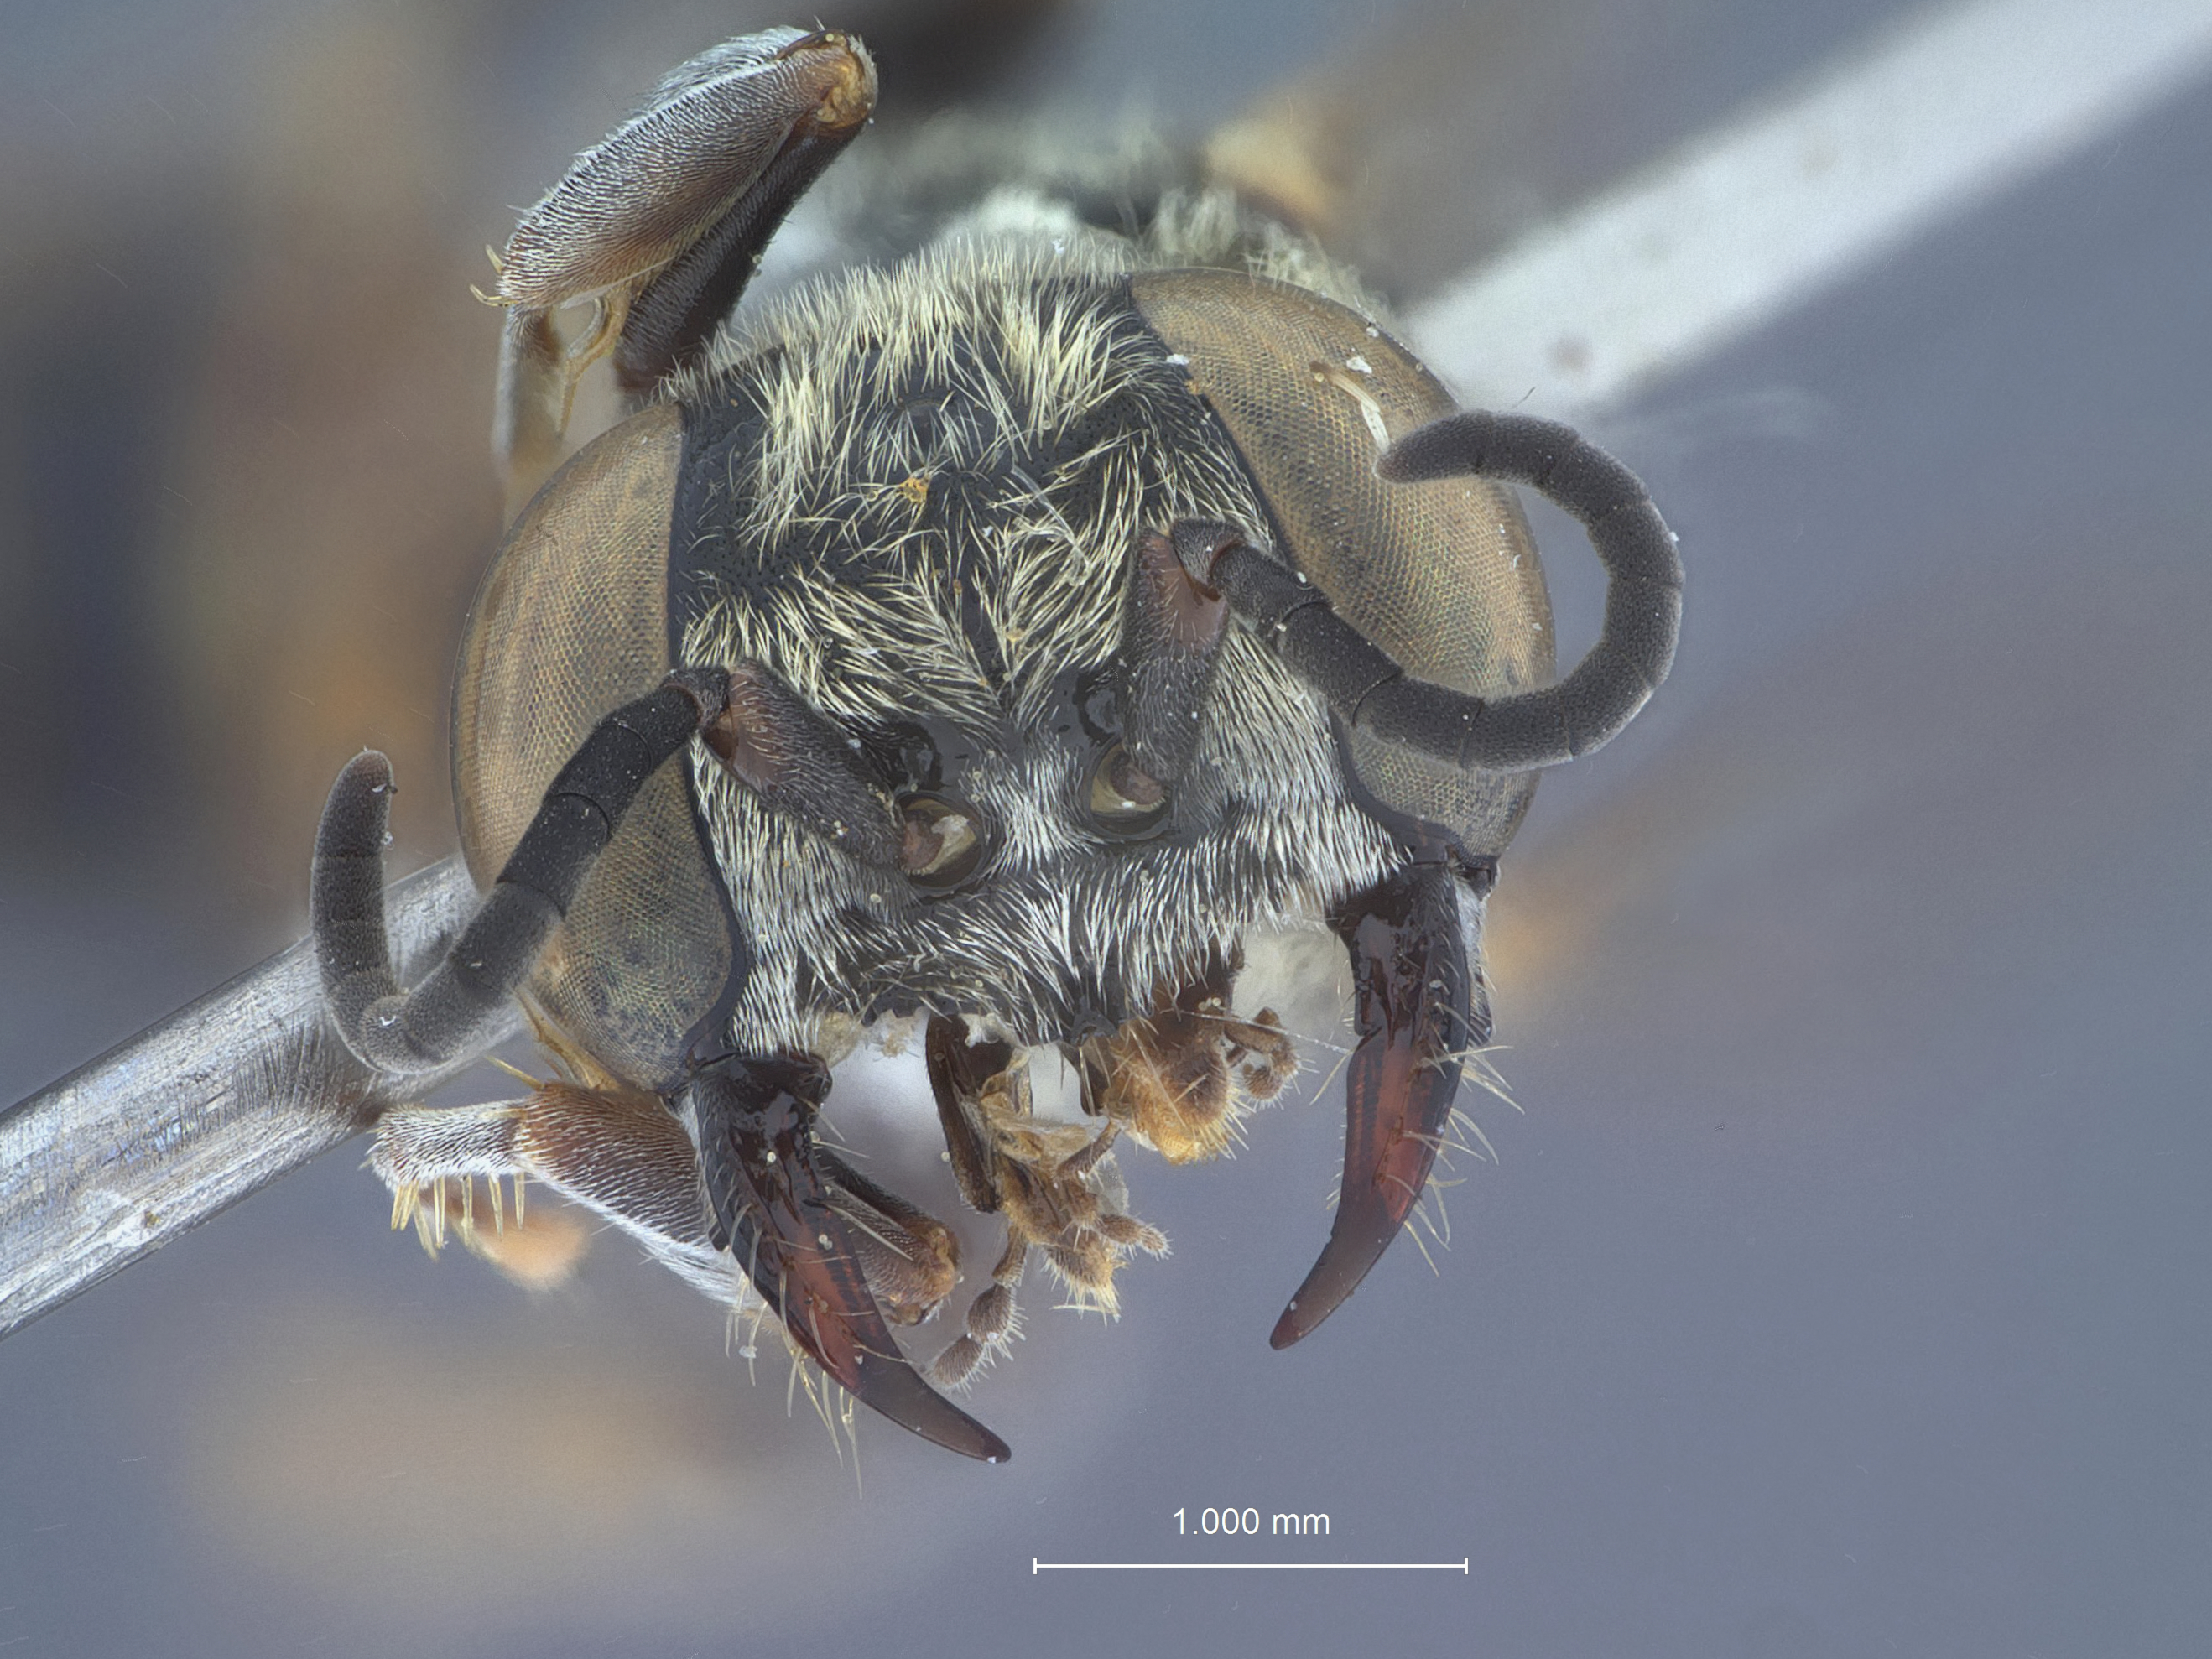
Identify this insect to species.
Parapiagetia flora
